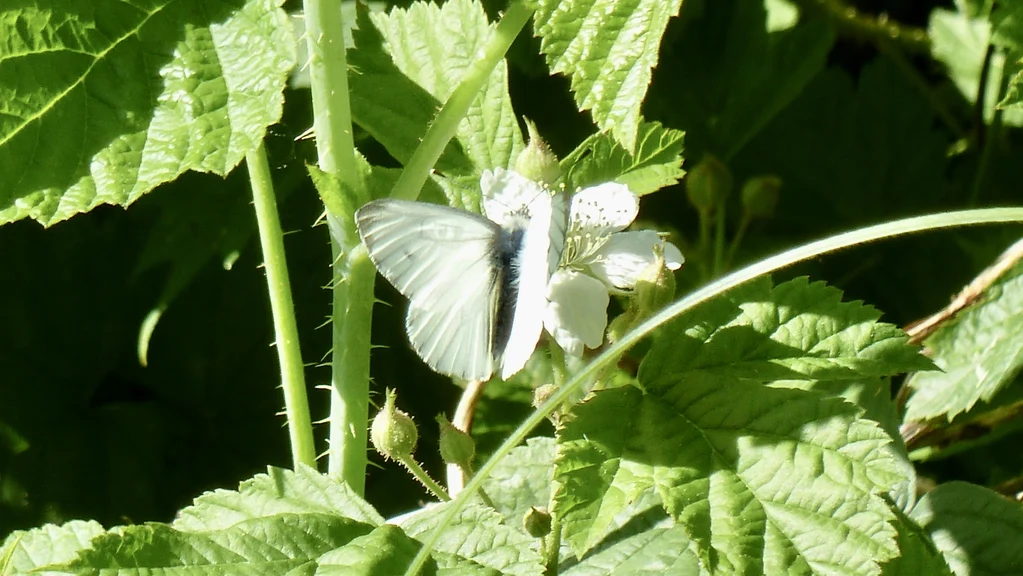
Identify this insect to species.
Pieris napi
